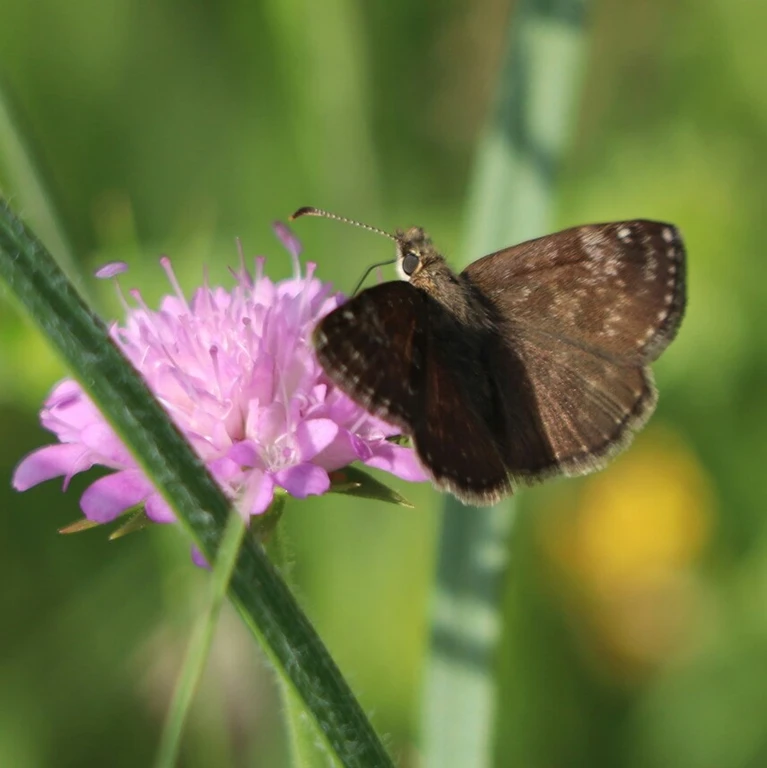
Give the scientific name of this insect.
Erynnis tages
